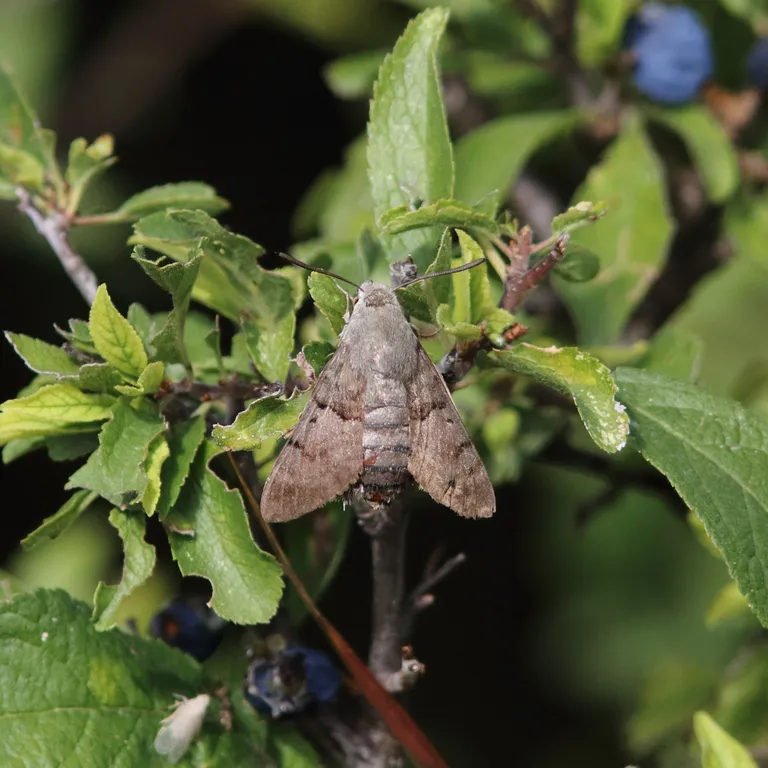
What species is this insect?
Macroglossum stellatarum
